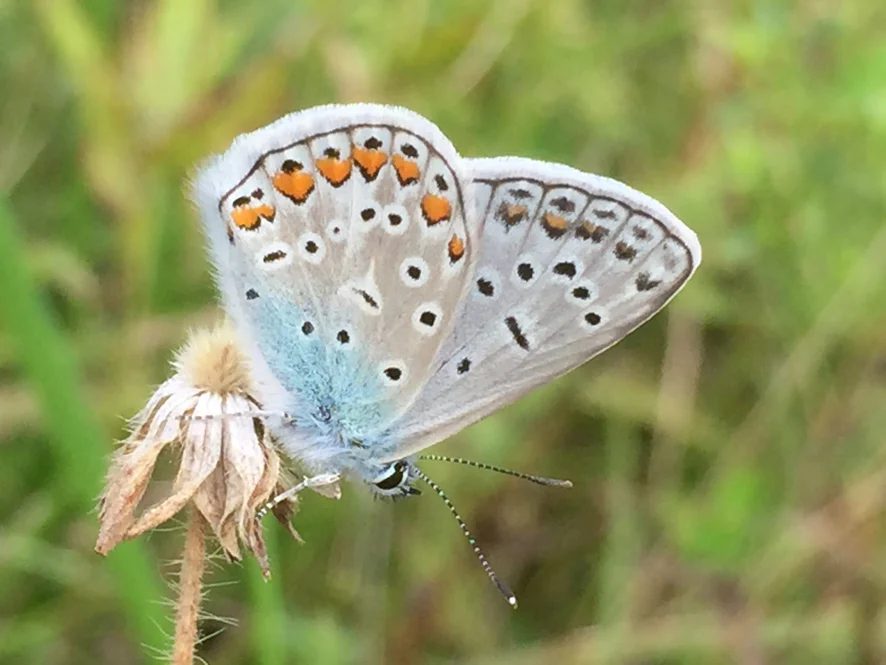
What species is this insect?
Polyommatus icarus
